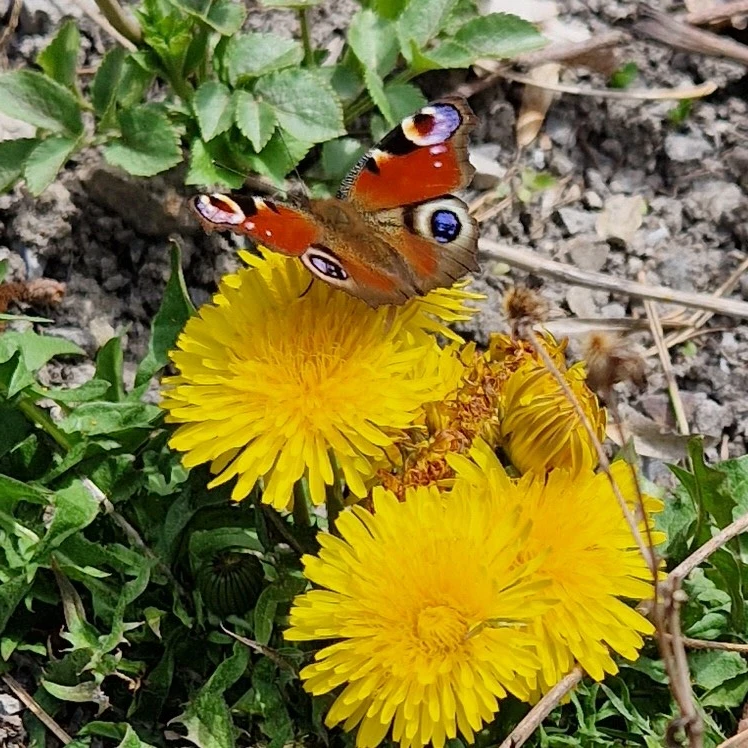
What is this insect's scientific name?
Aglais io
